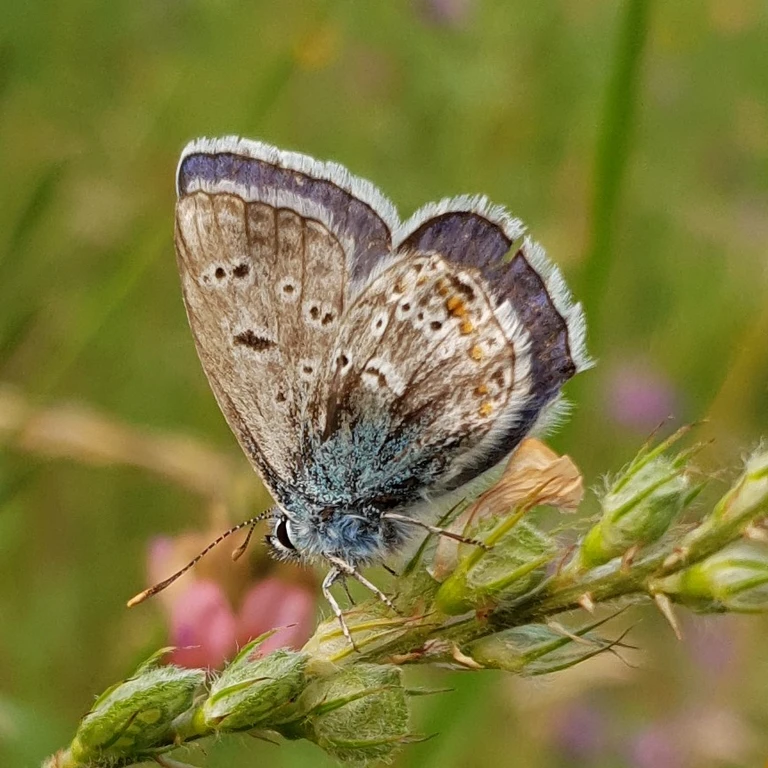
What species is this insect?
Polyommatus icarus
